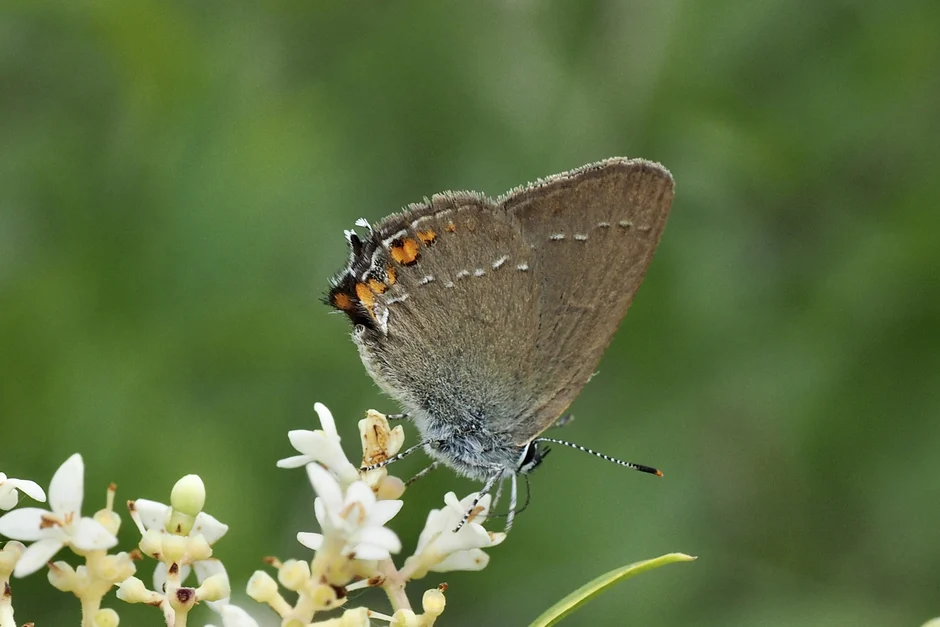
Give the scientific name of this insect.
Satyrium acaciae (also Strymon acaciae)
